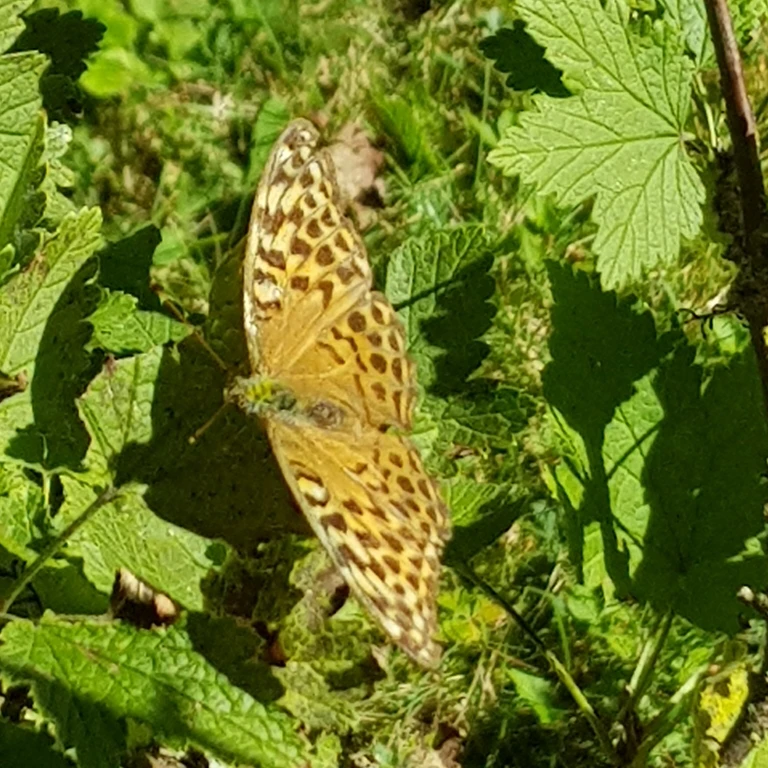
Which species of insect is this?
Argynnis paphia
